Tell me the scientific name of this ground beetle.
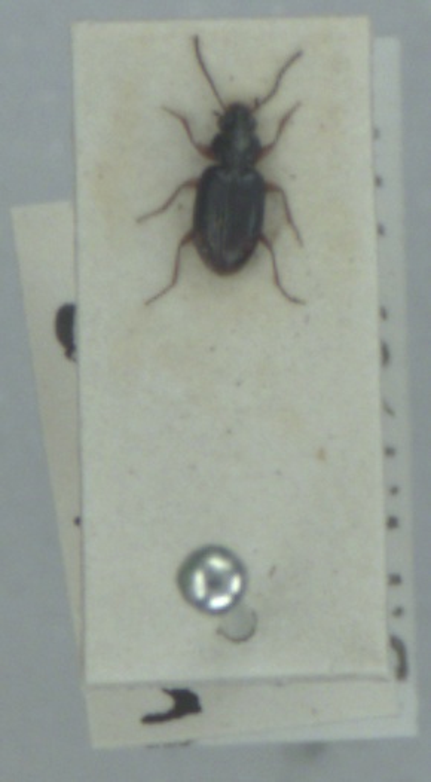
Bembidion assimile
